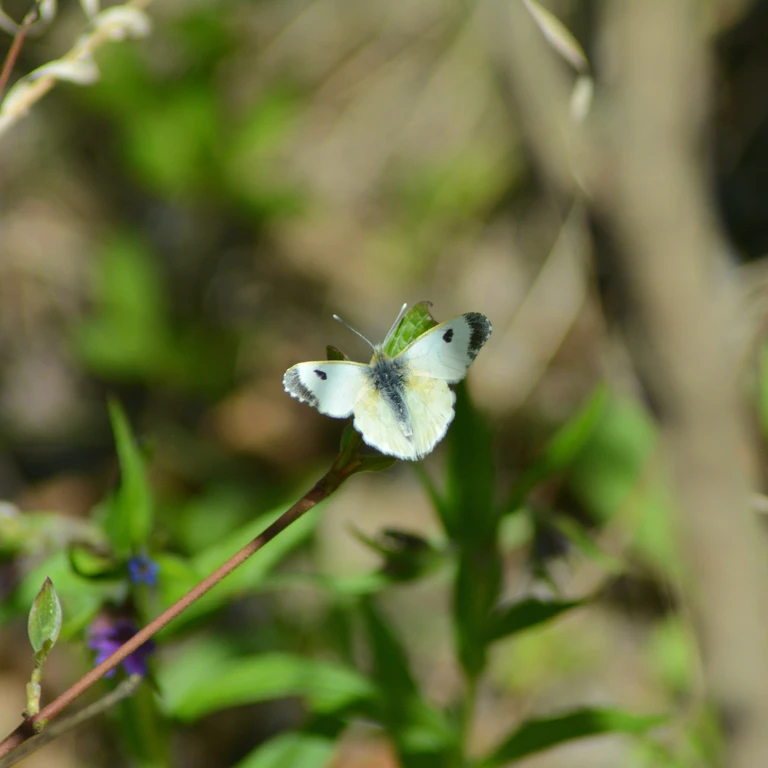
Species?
Anthocharis cardamines
